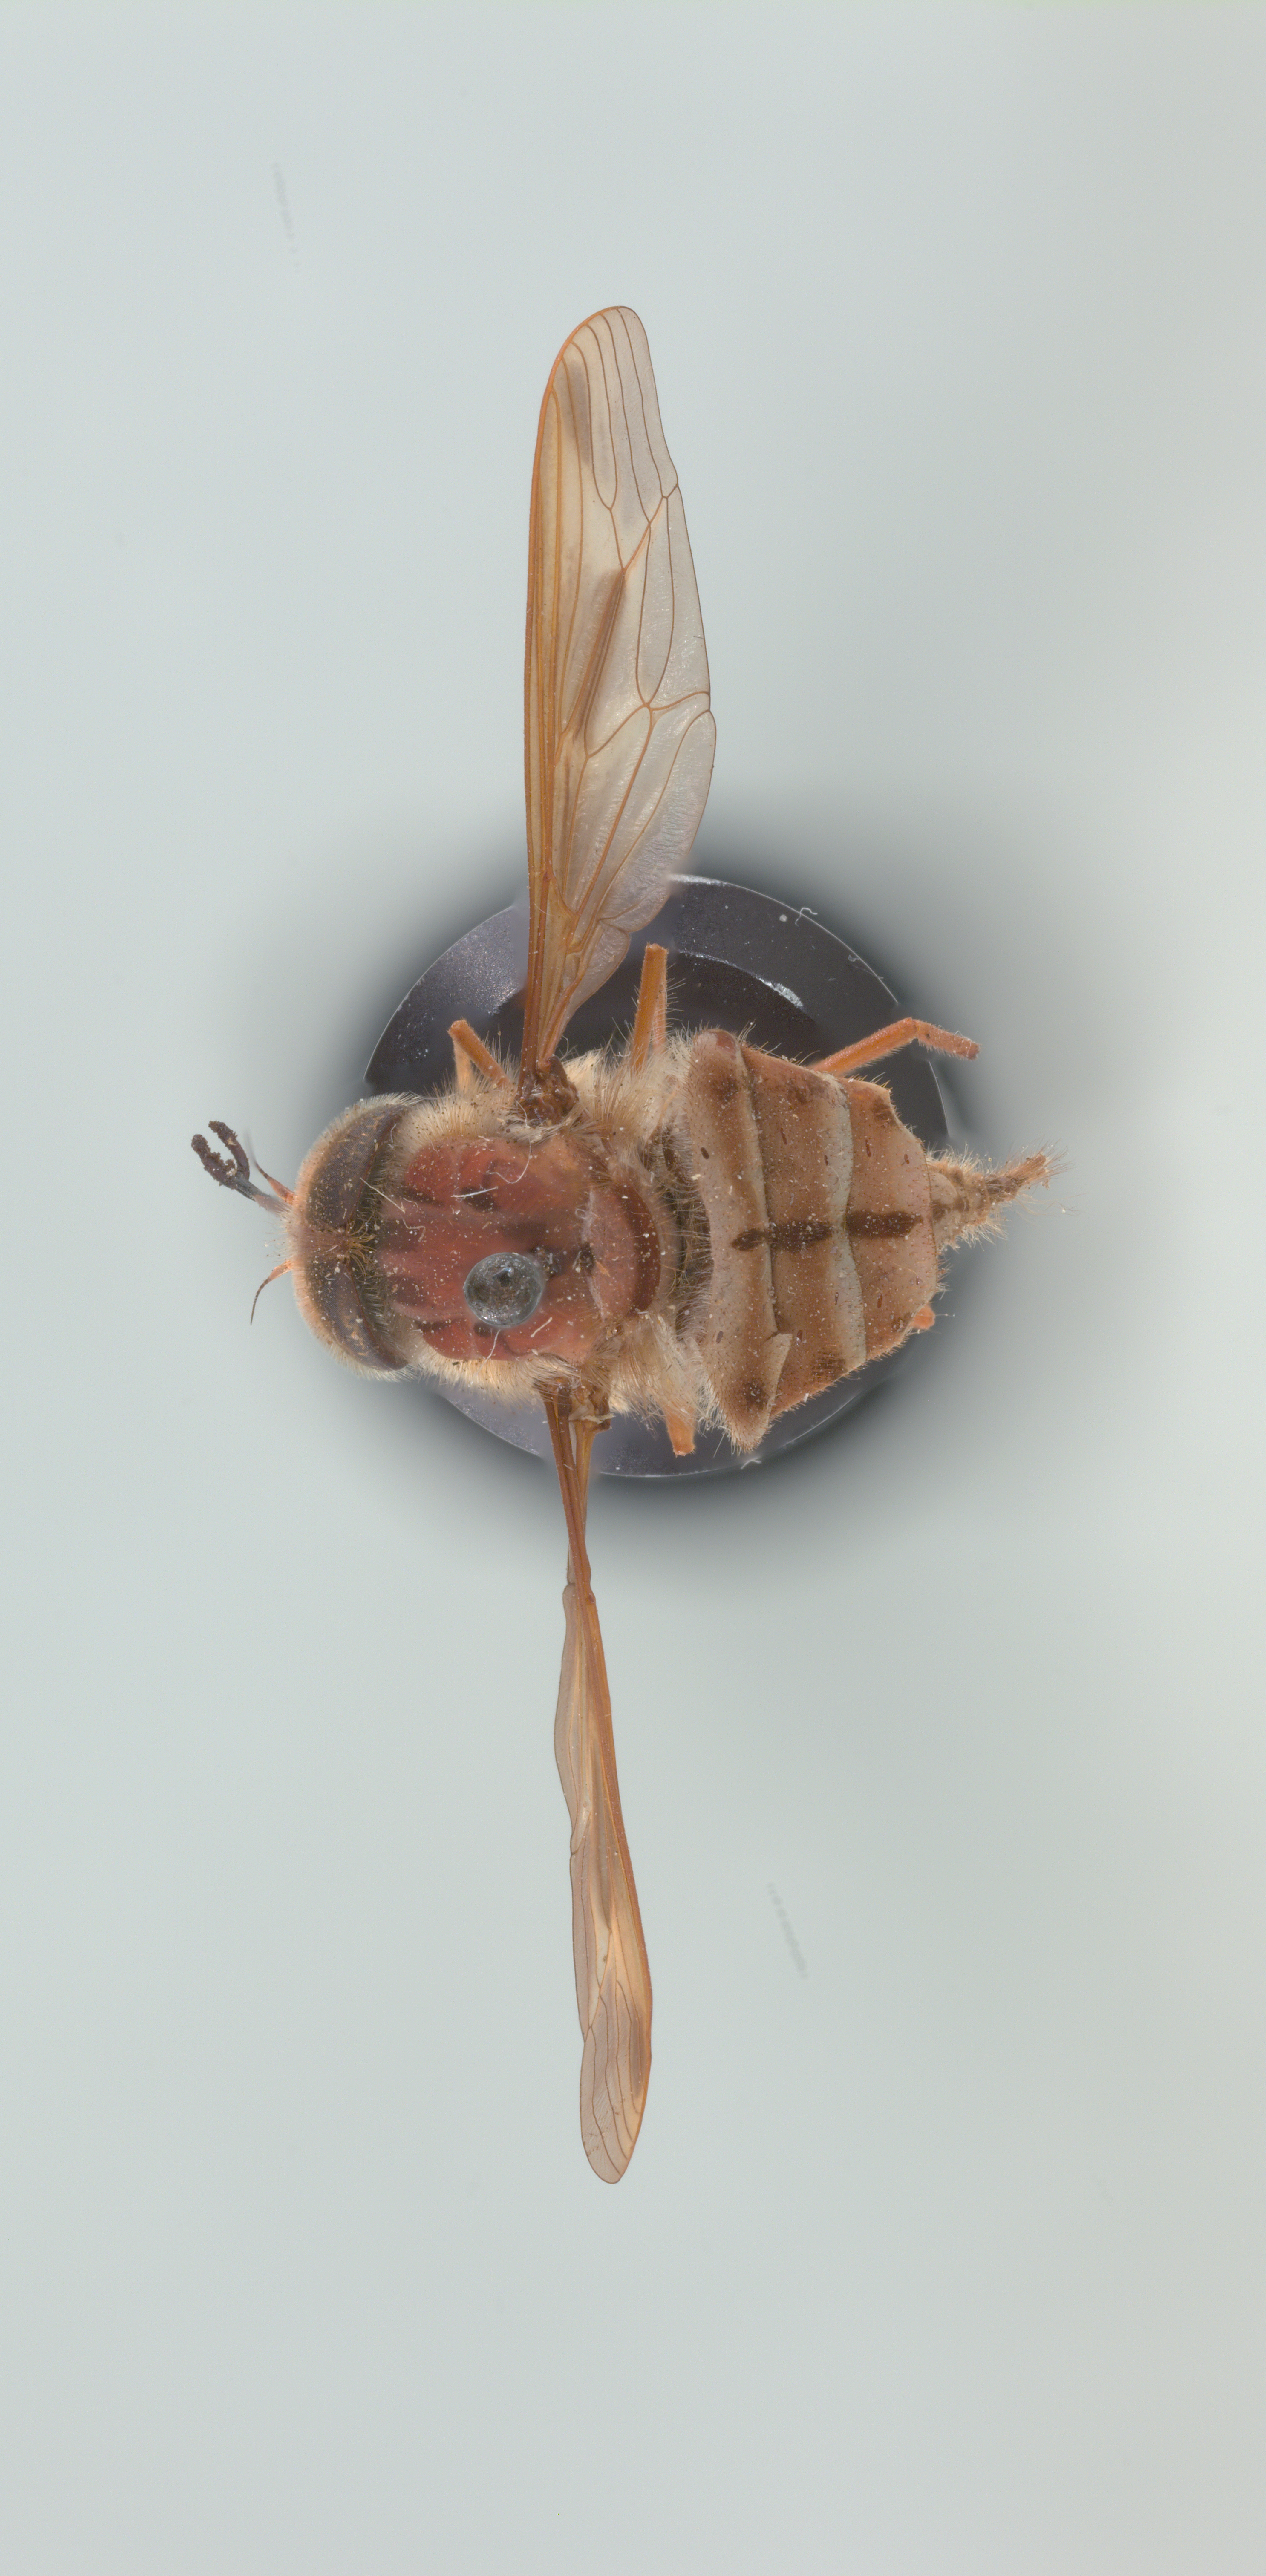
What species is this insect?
Hirmoneura nubipennis (also Trichophthalma nubipennis)
